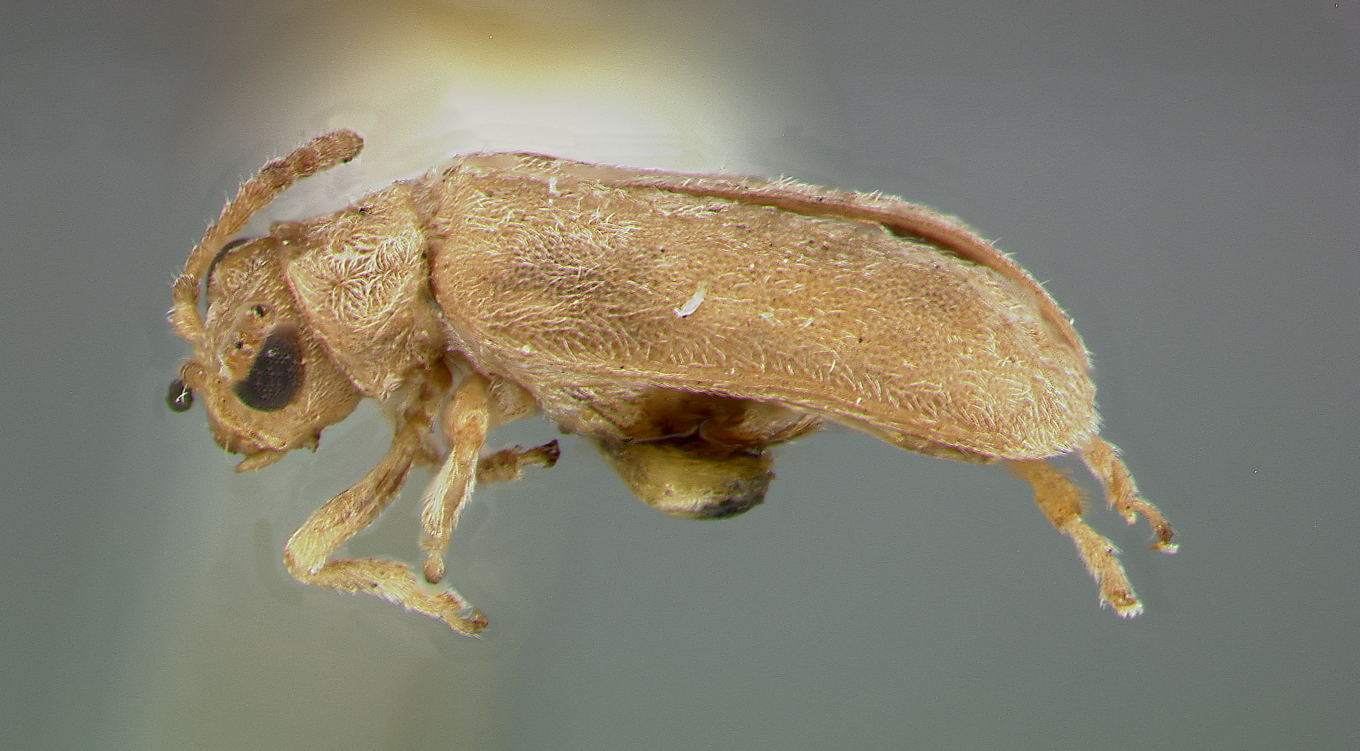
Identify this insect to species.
Monoxia brisleyi
